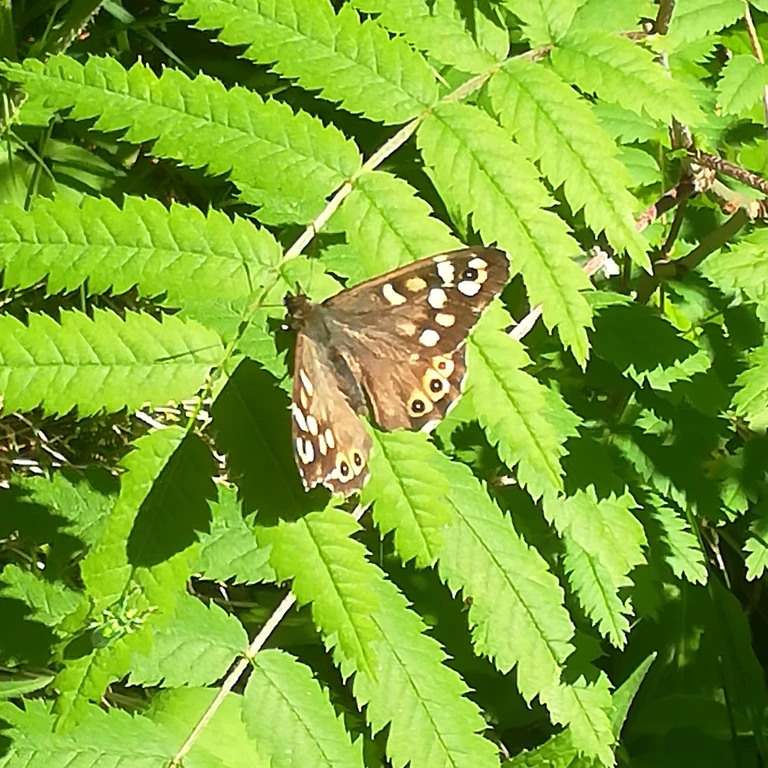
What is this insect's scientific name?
Pararge aegeria
